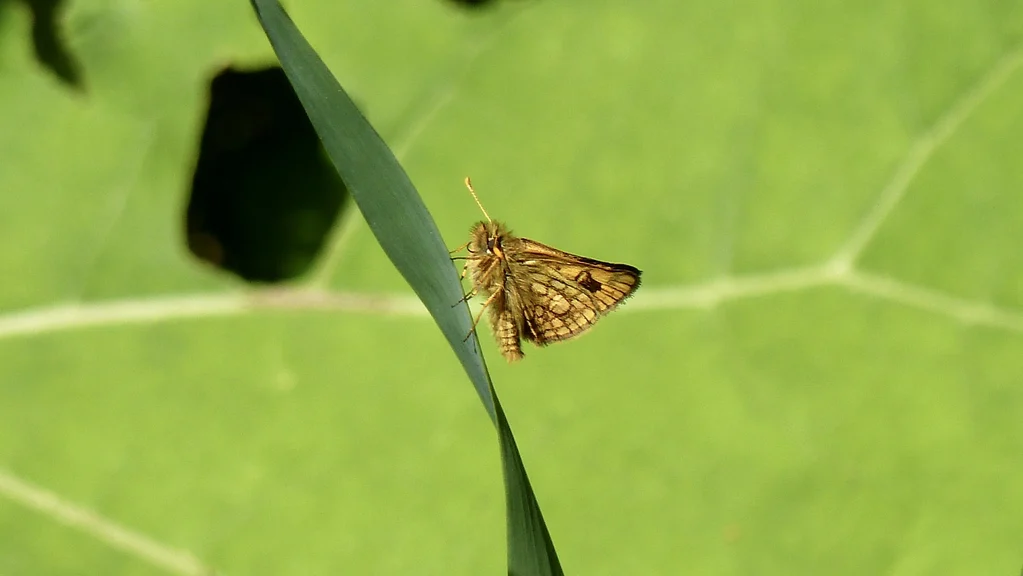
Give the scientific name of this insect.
Carterocephalus palaemon
